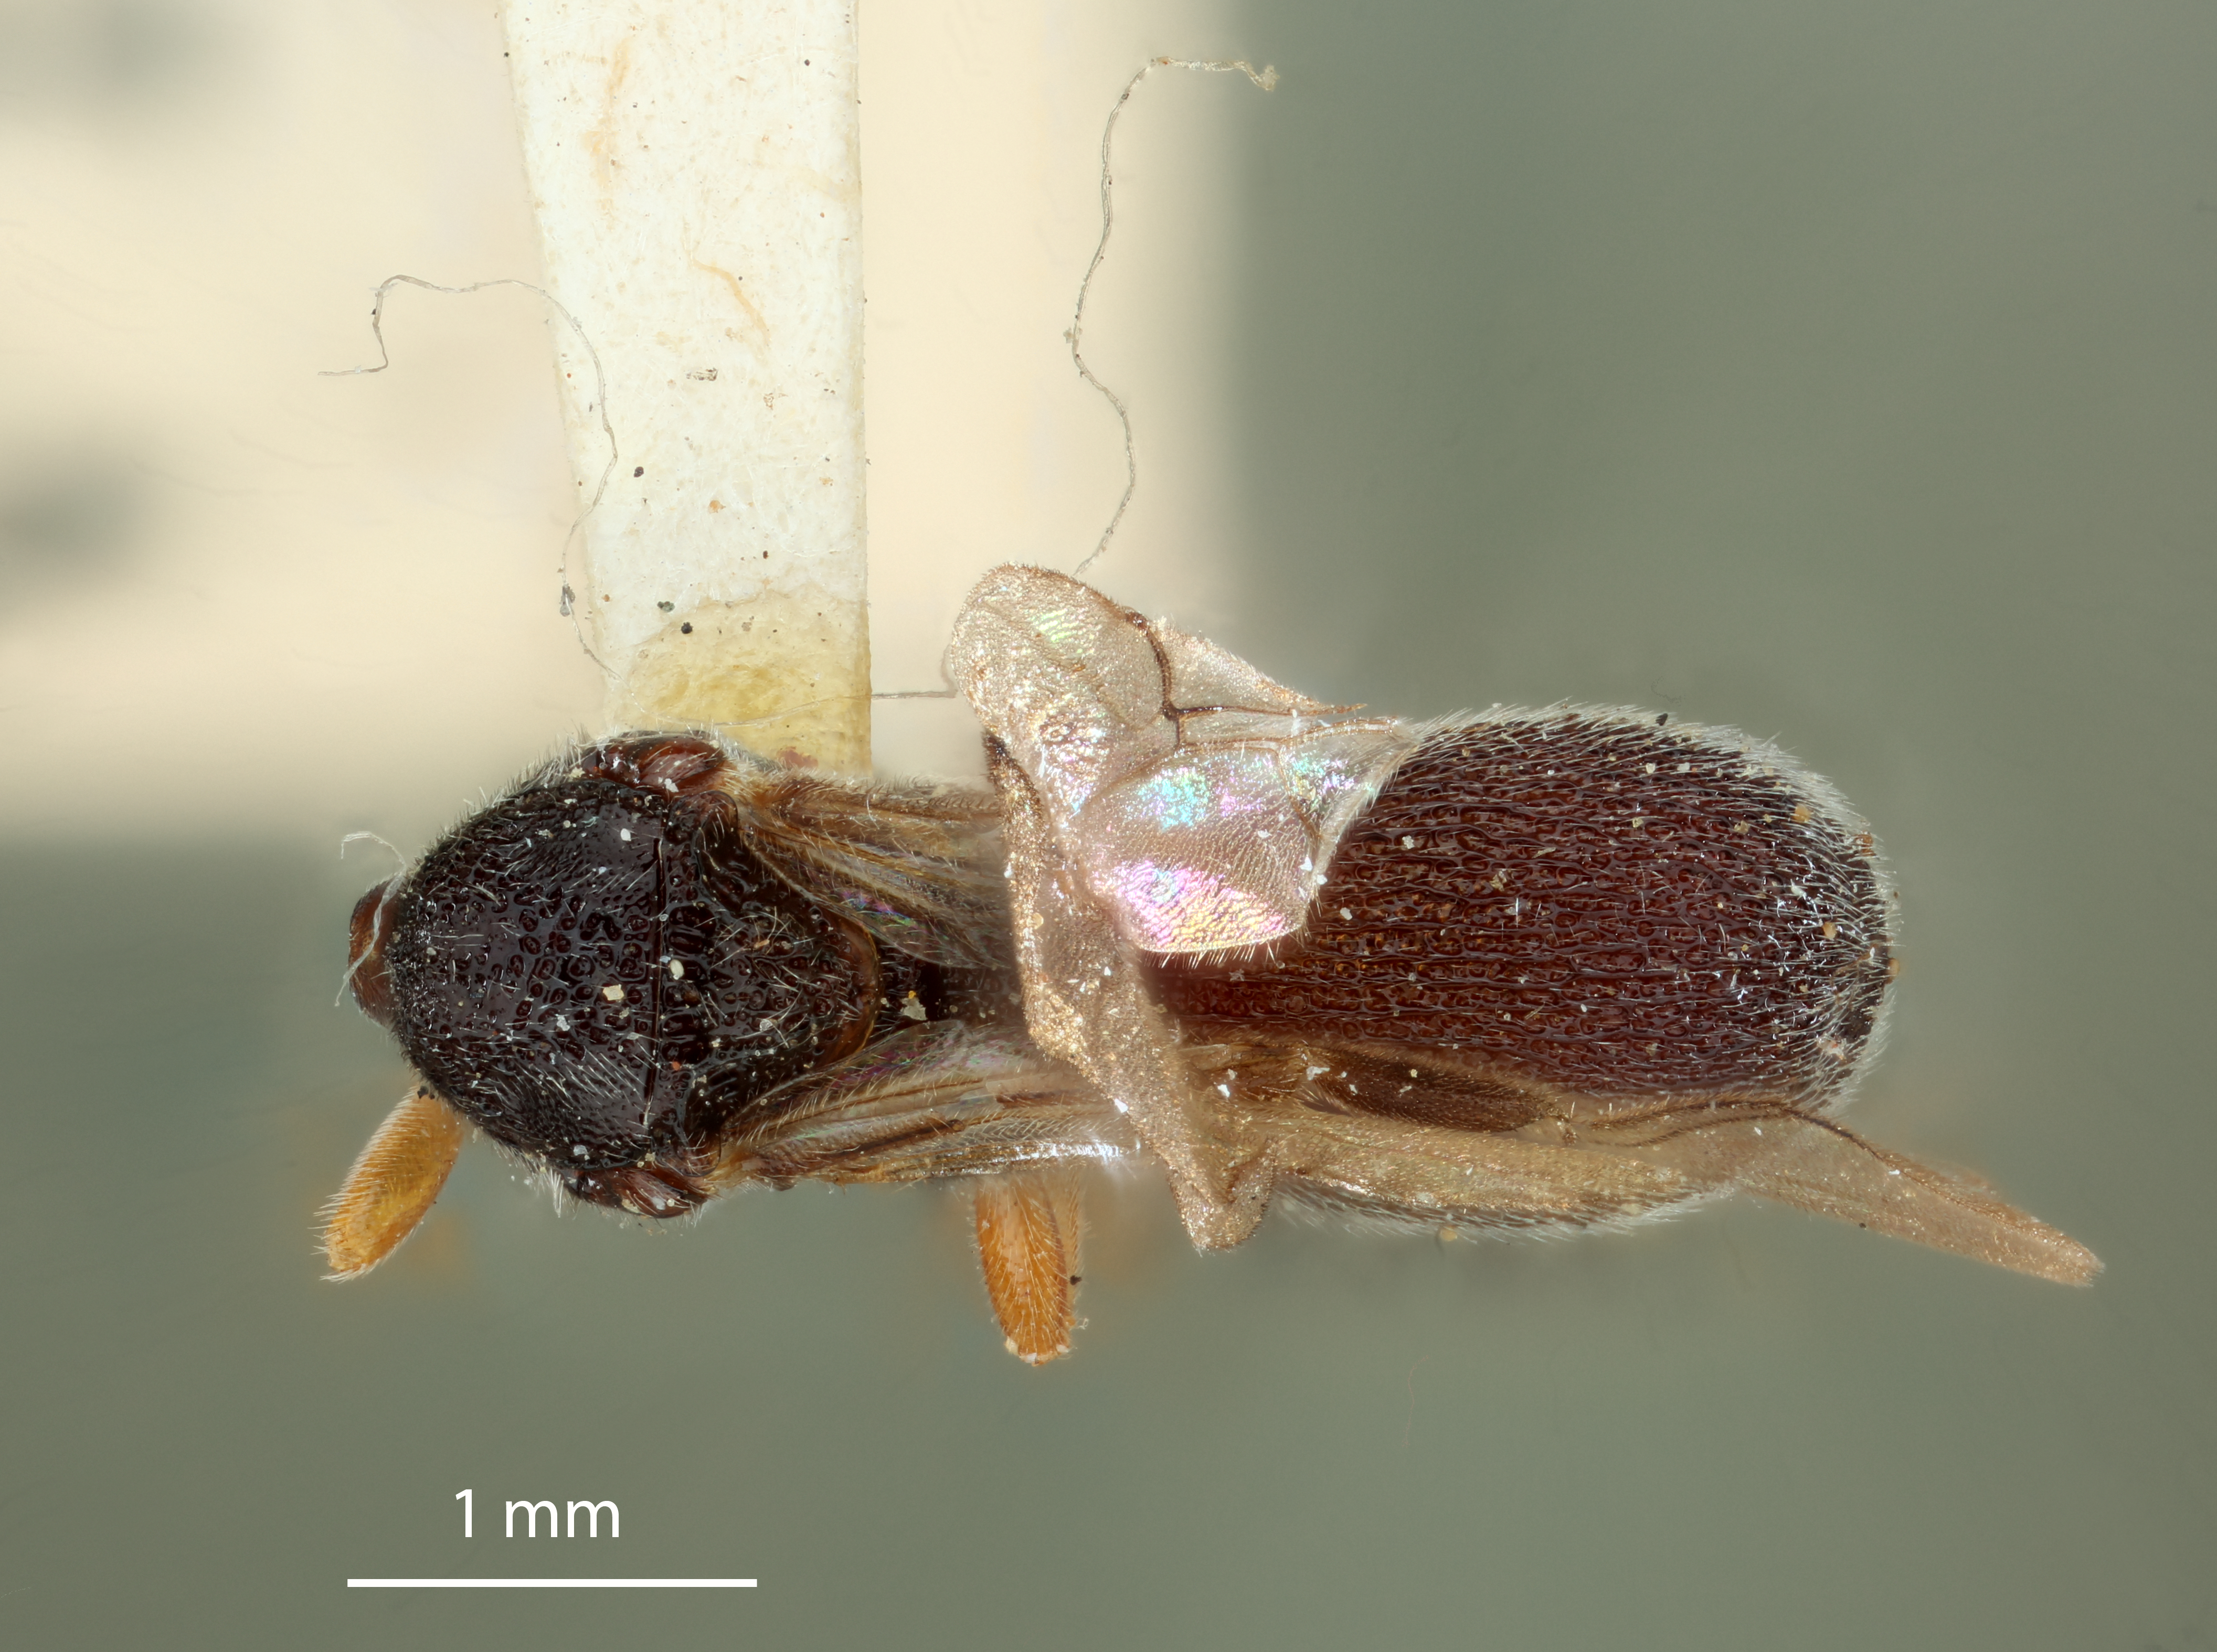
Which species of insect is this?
Urosigalphus robustus
